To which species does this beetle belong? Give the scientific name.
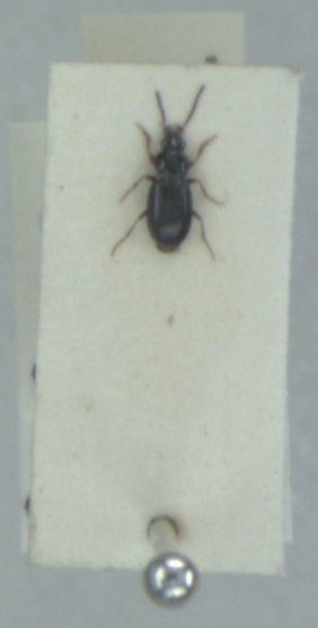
Bembidion obtusum
